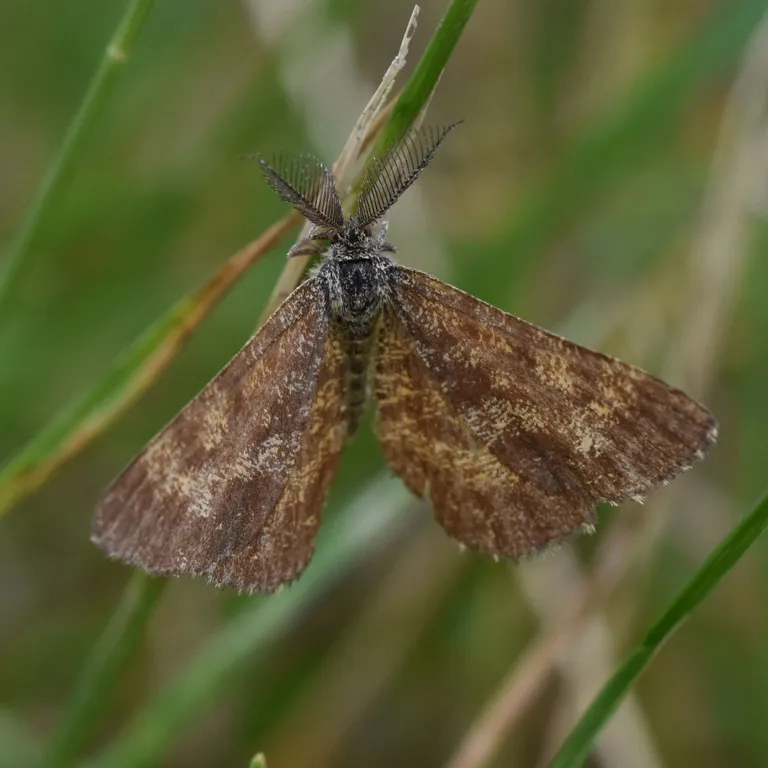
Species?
Ematurga atomaria
